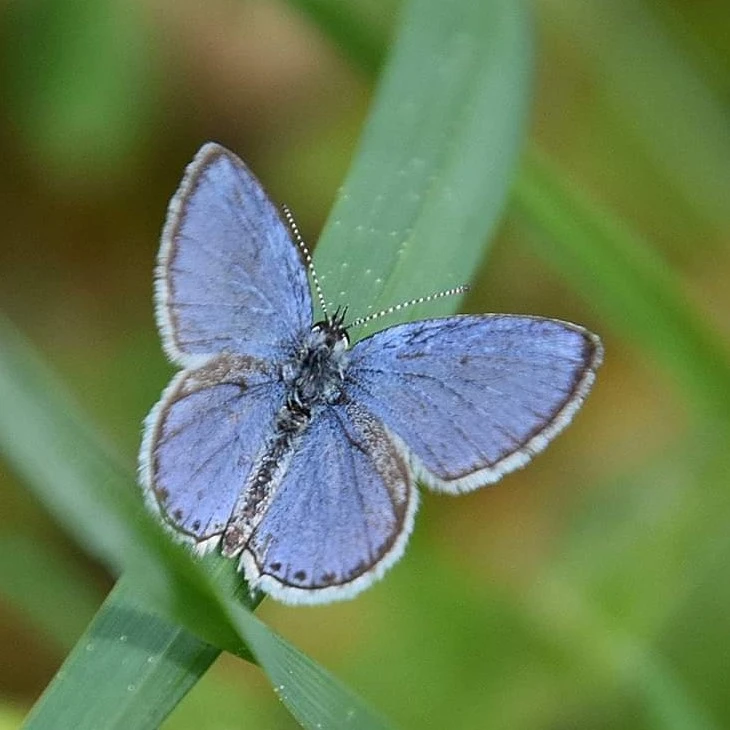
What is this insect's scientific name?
Cupido argiades (also Elkalyce argiades)
